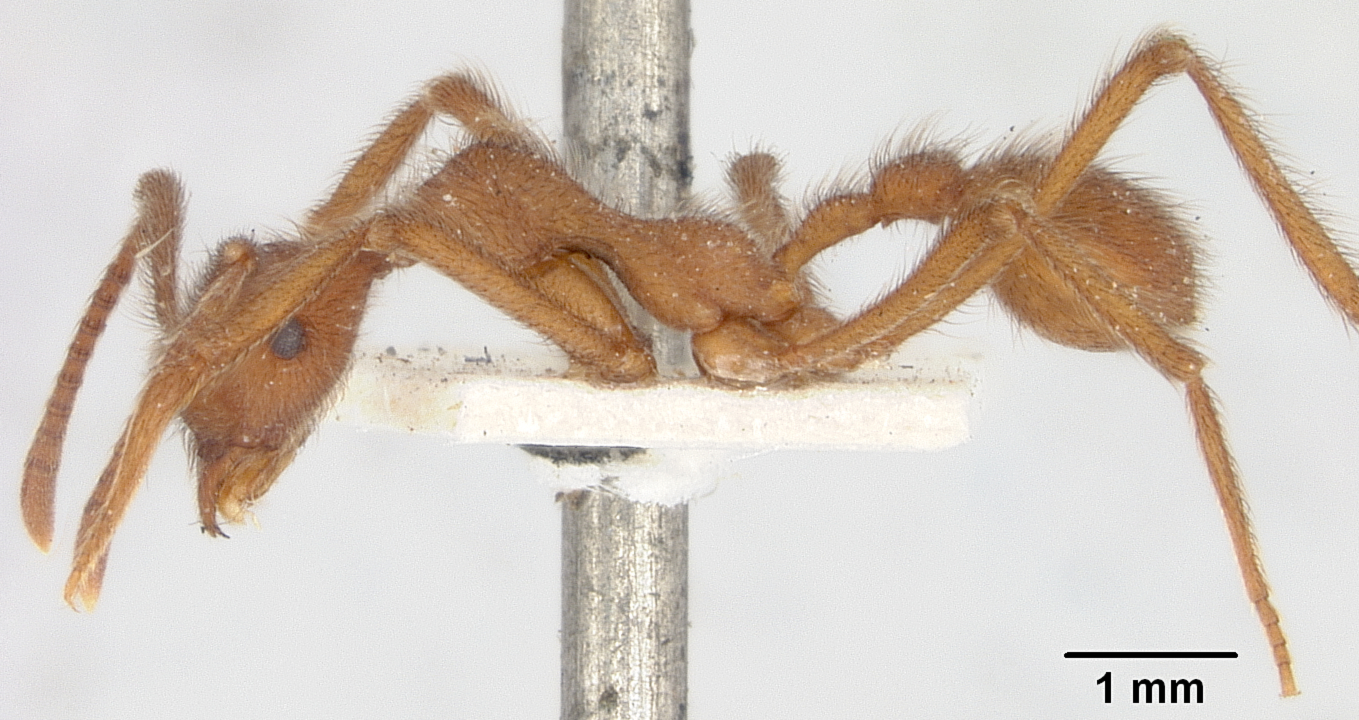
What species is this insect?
Apterostigma urichii
